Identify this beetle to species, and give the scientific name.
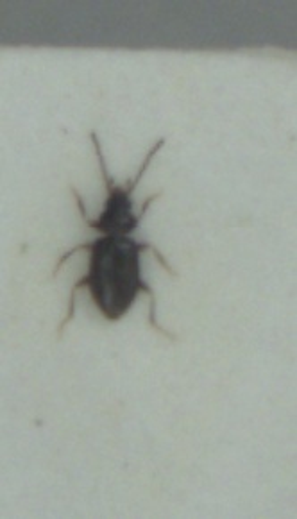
Tachys bistriatus
